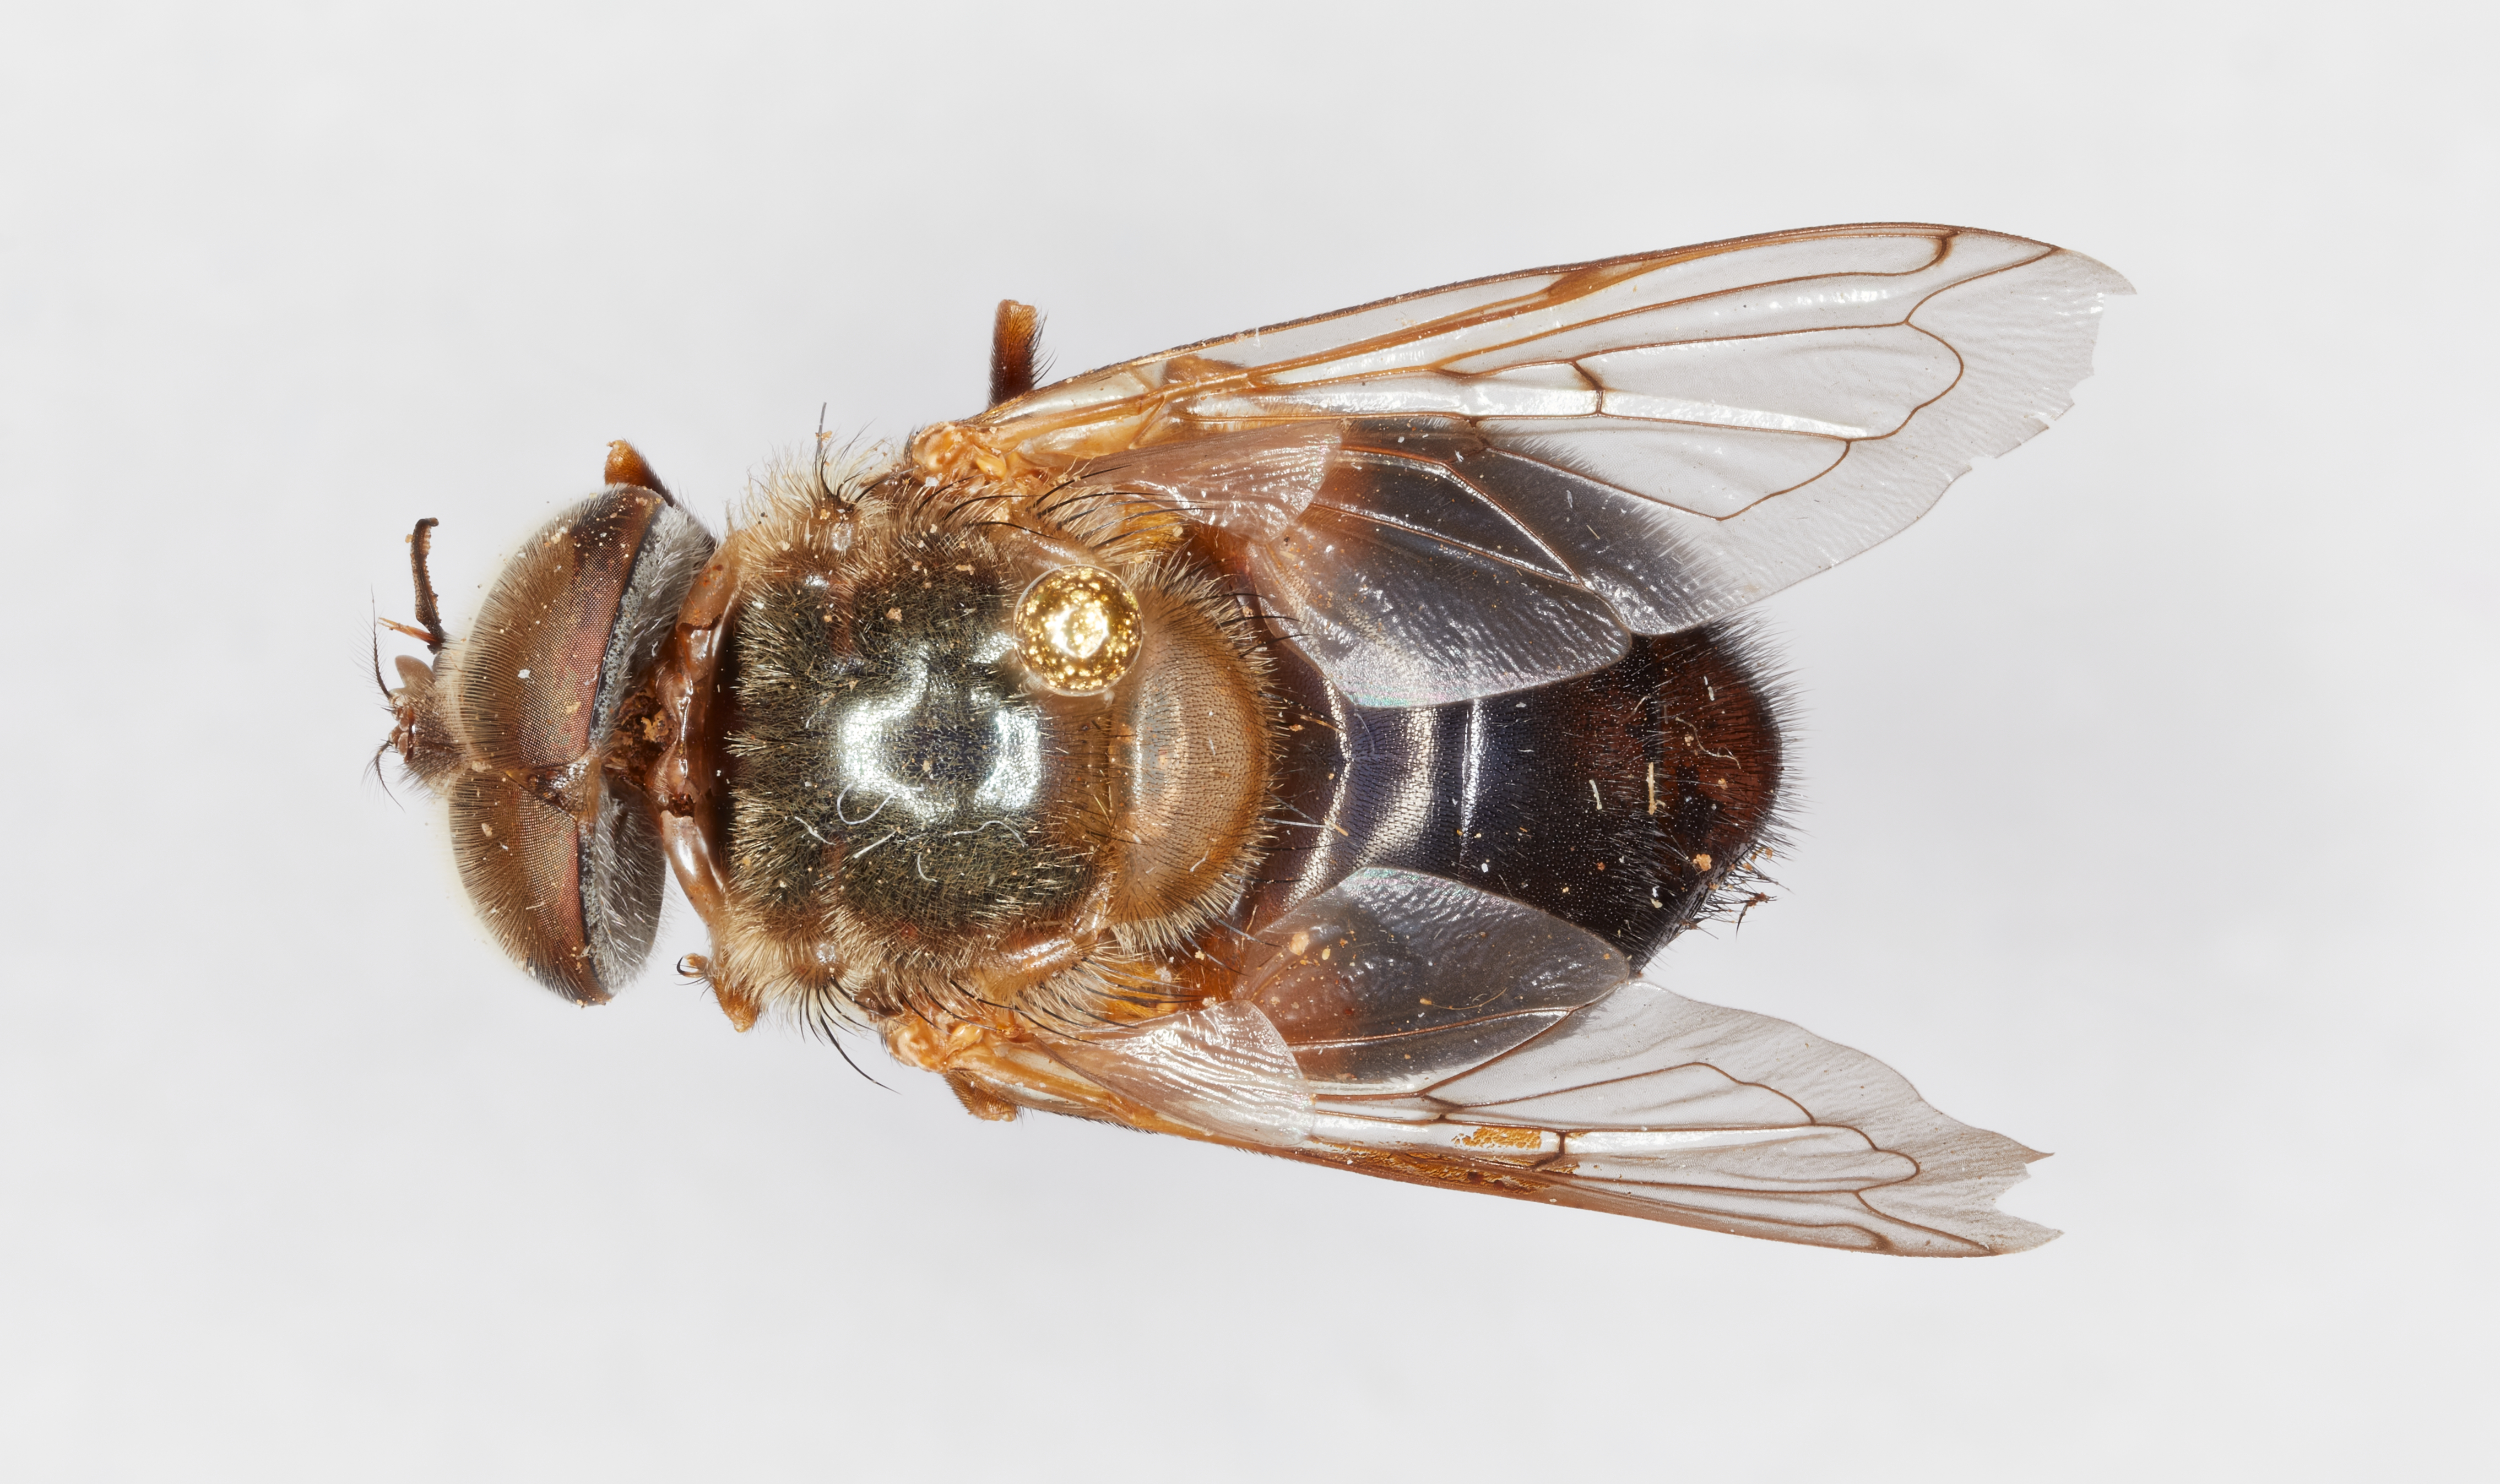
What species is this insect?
Copestylum hispaniolae
